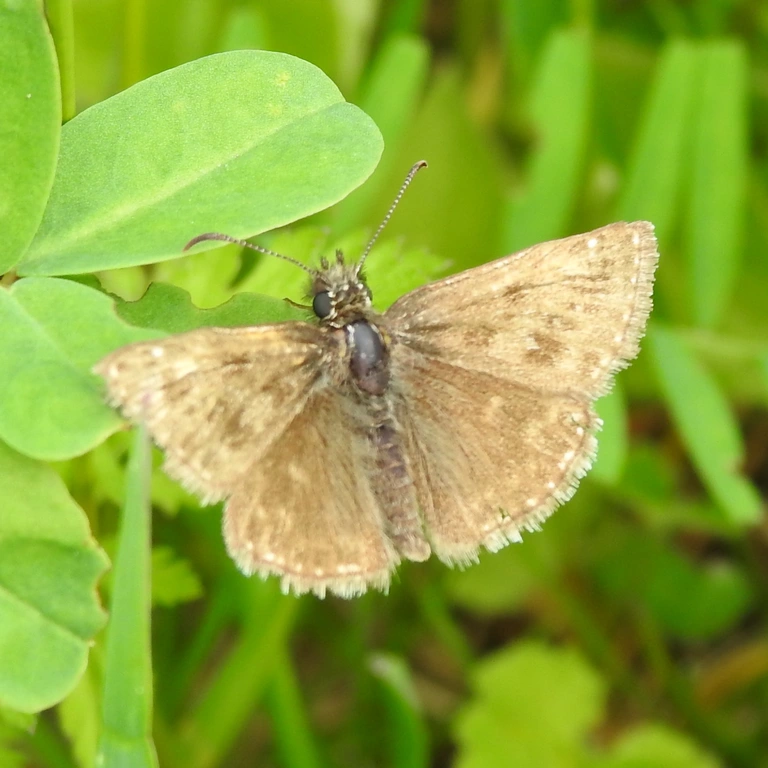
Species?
Erynnis tages
